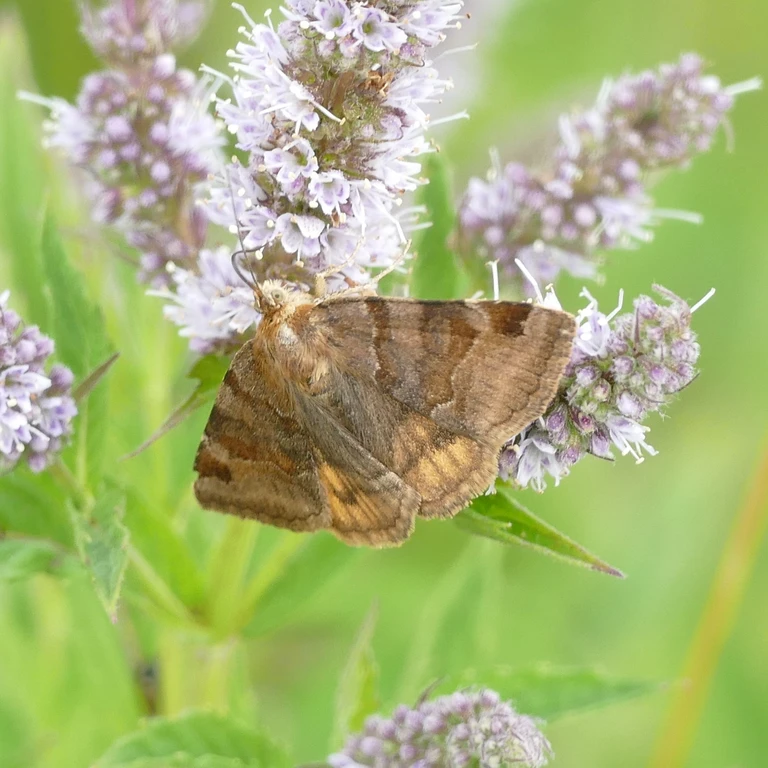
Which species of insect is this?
Euclidia glyphica
